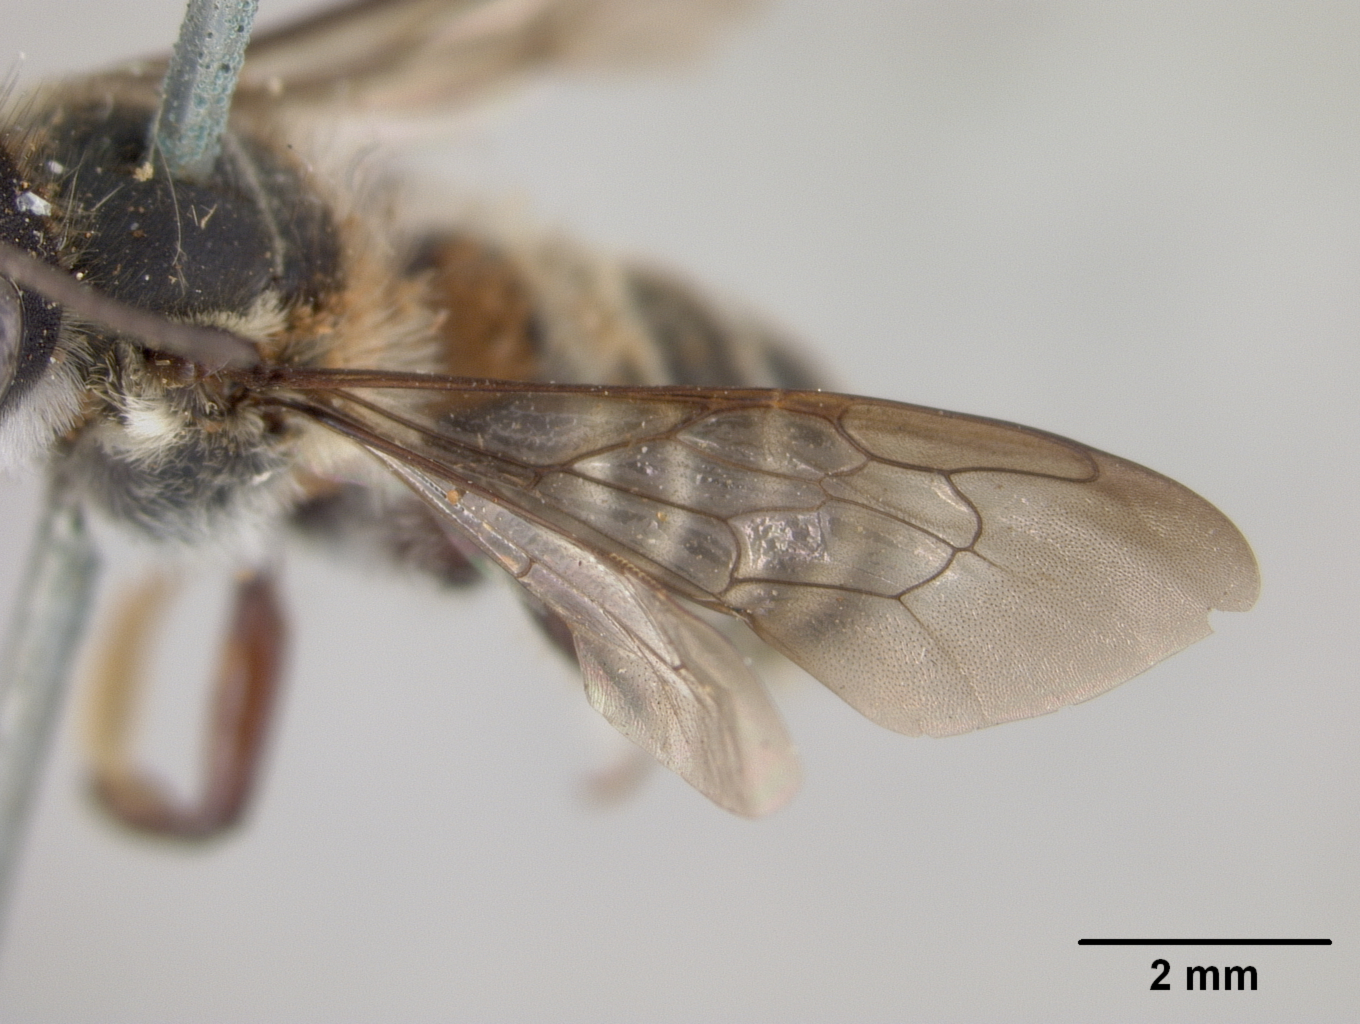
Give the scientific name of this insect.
Megachile poculifera
